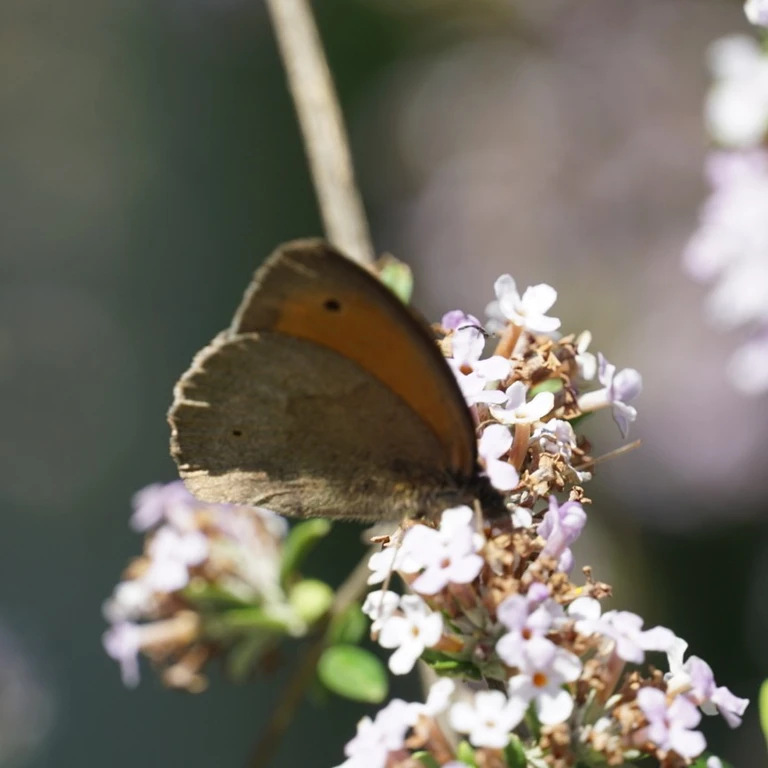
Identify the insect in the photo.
Maniola jurtina
